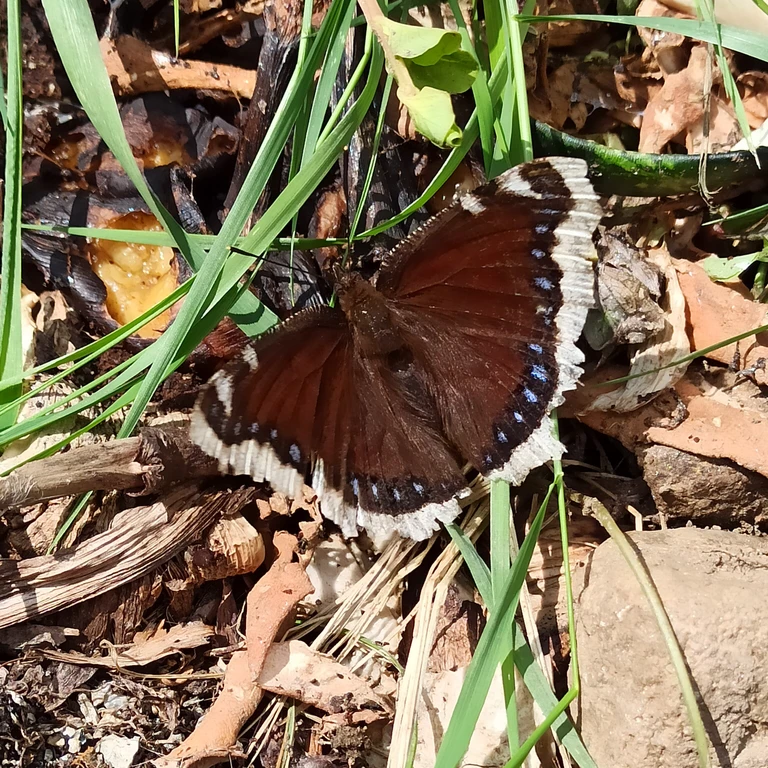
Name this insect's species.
Nymphalis antiopa
